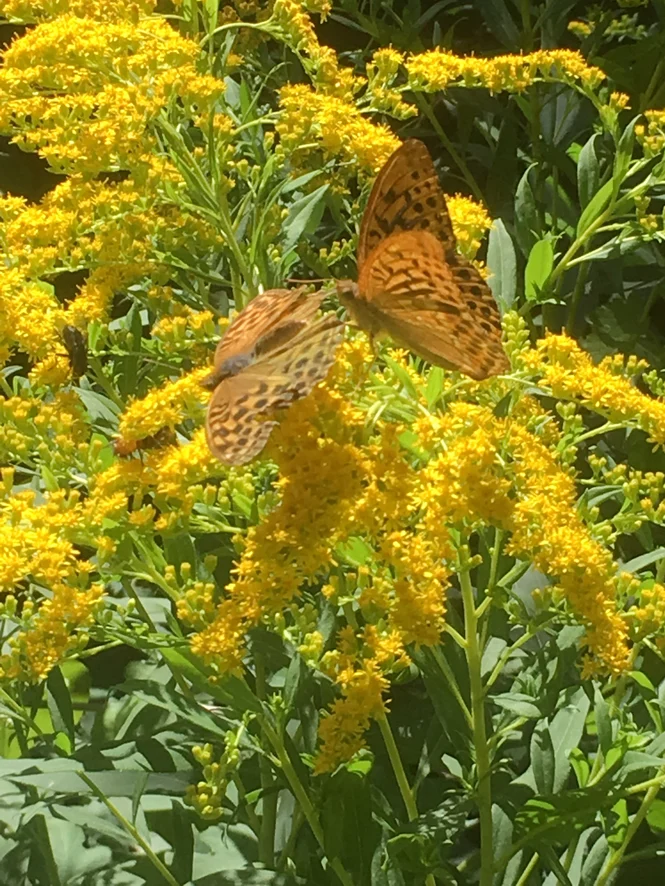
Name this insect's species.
Argynnis paphia
